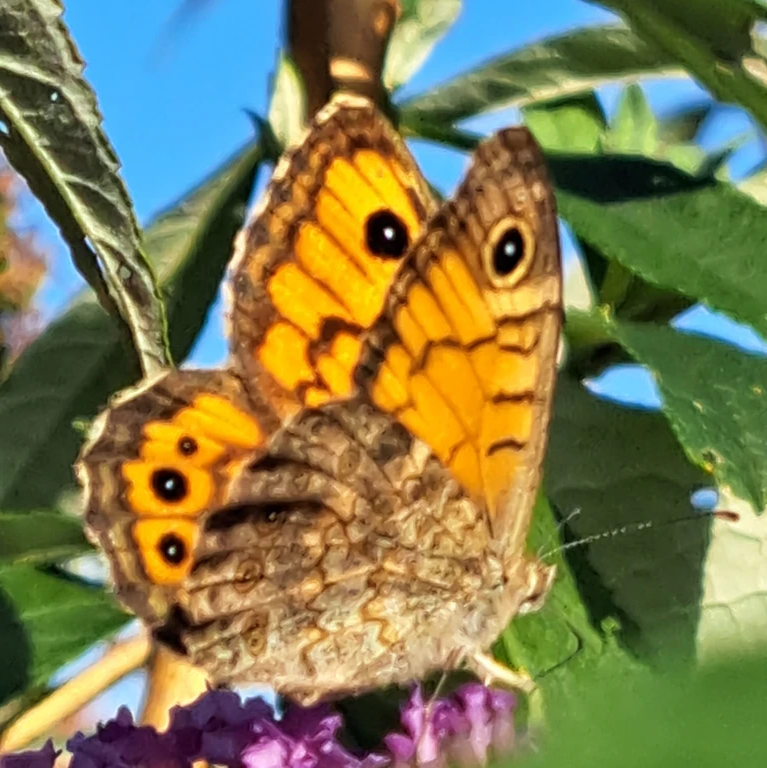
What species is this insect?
Lasiommata megera (also Pararge megera)
